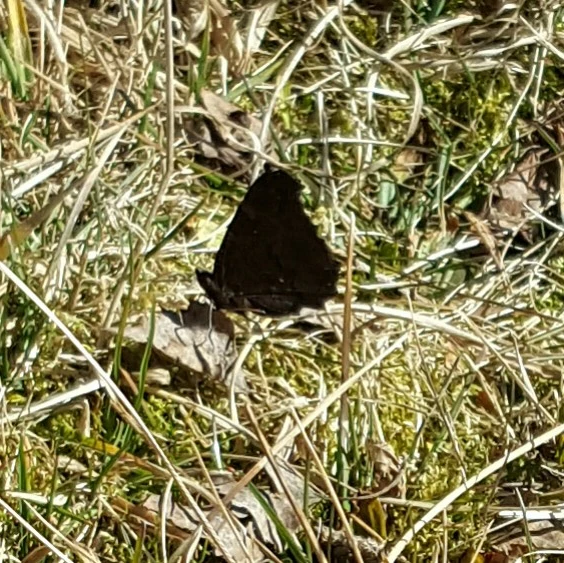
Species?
Aglais io
